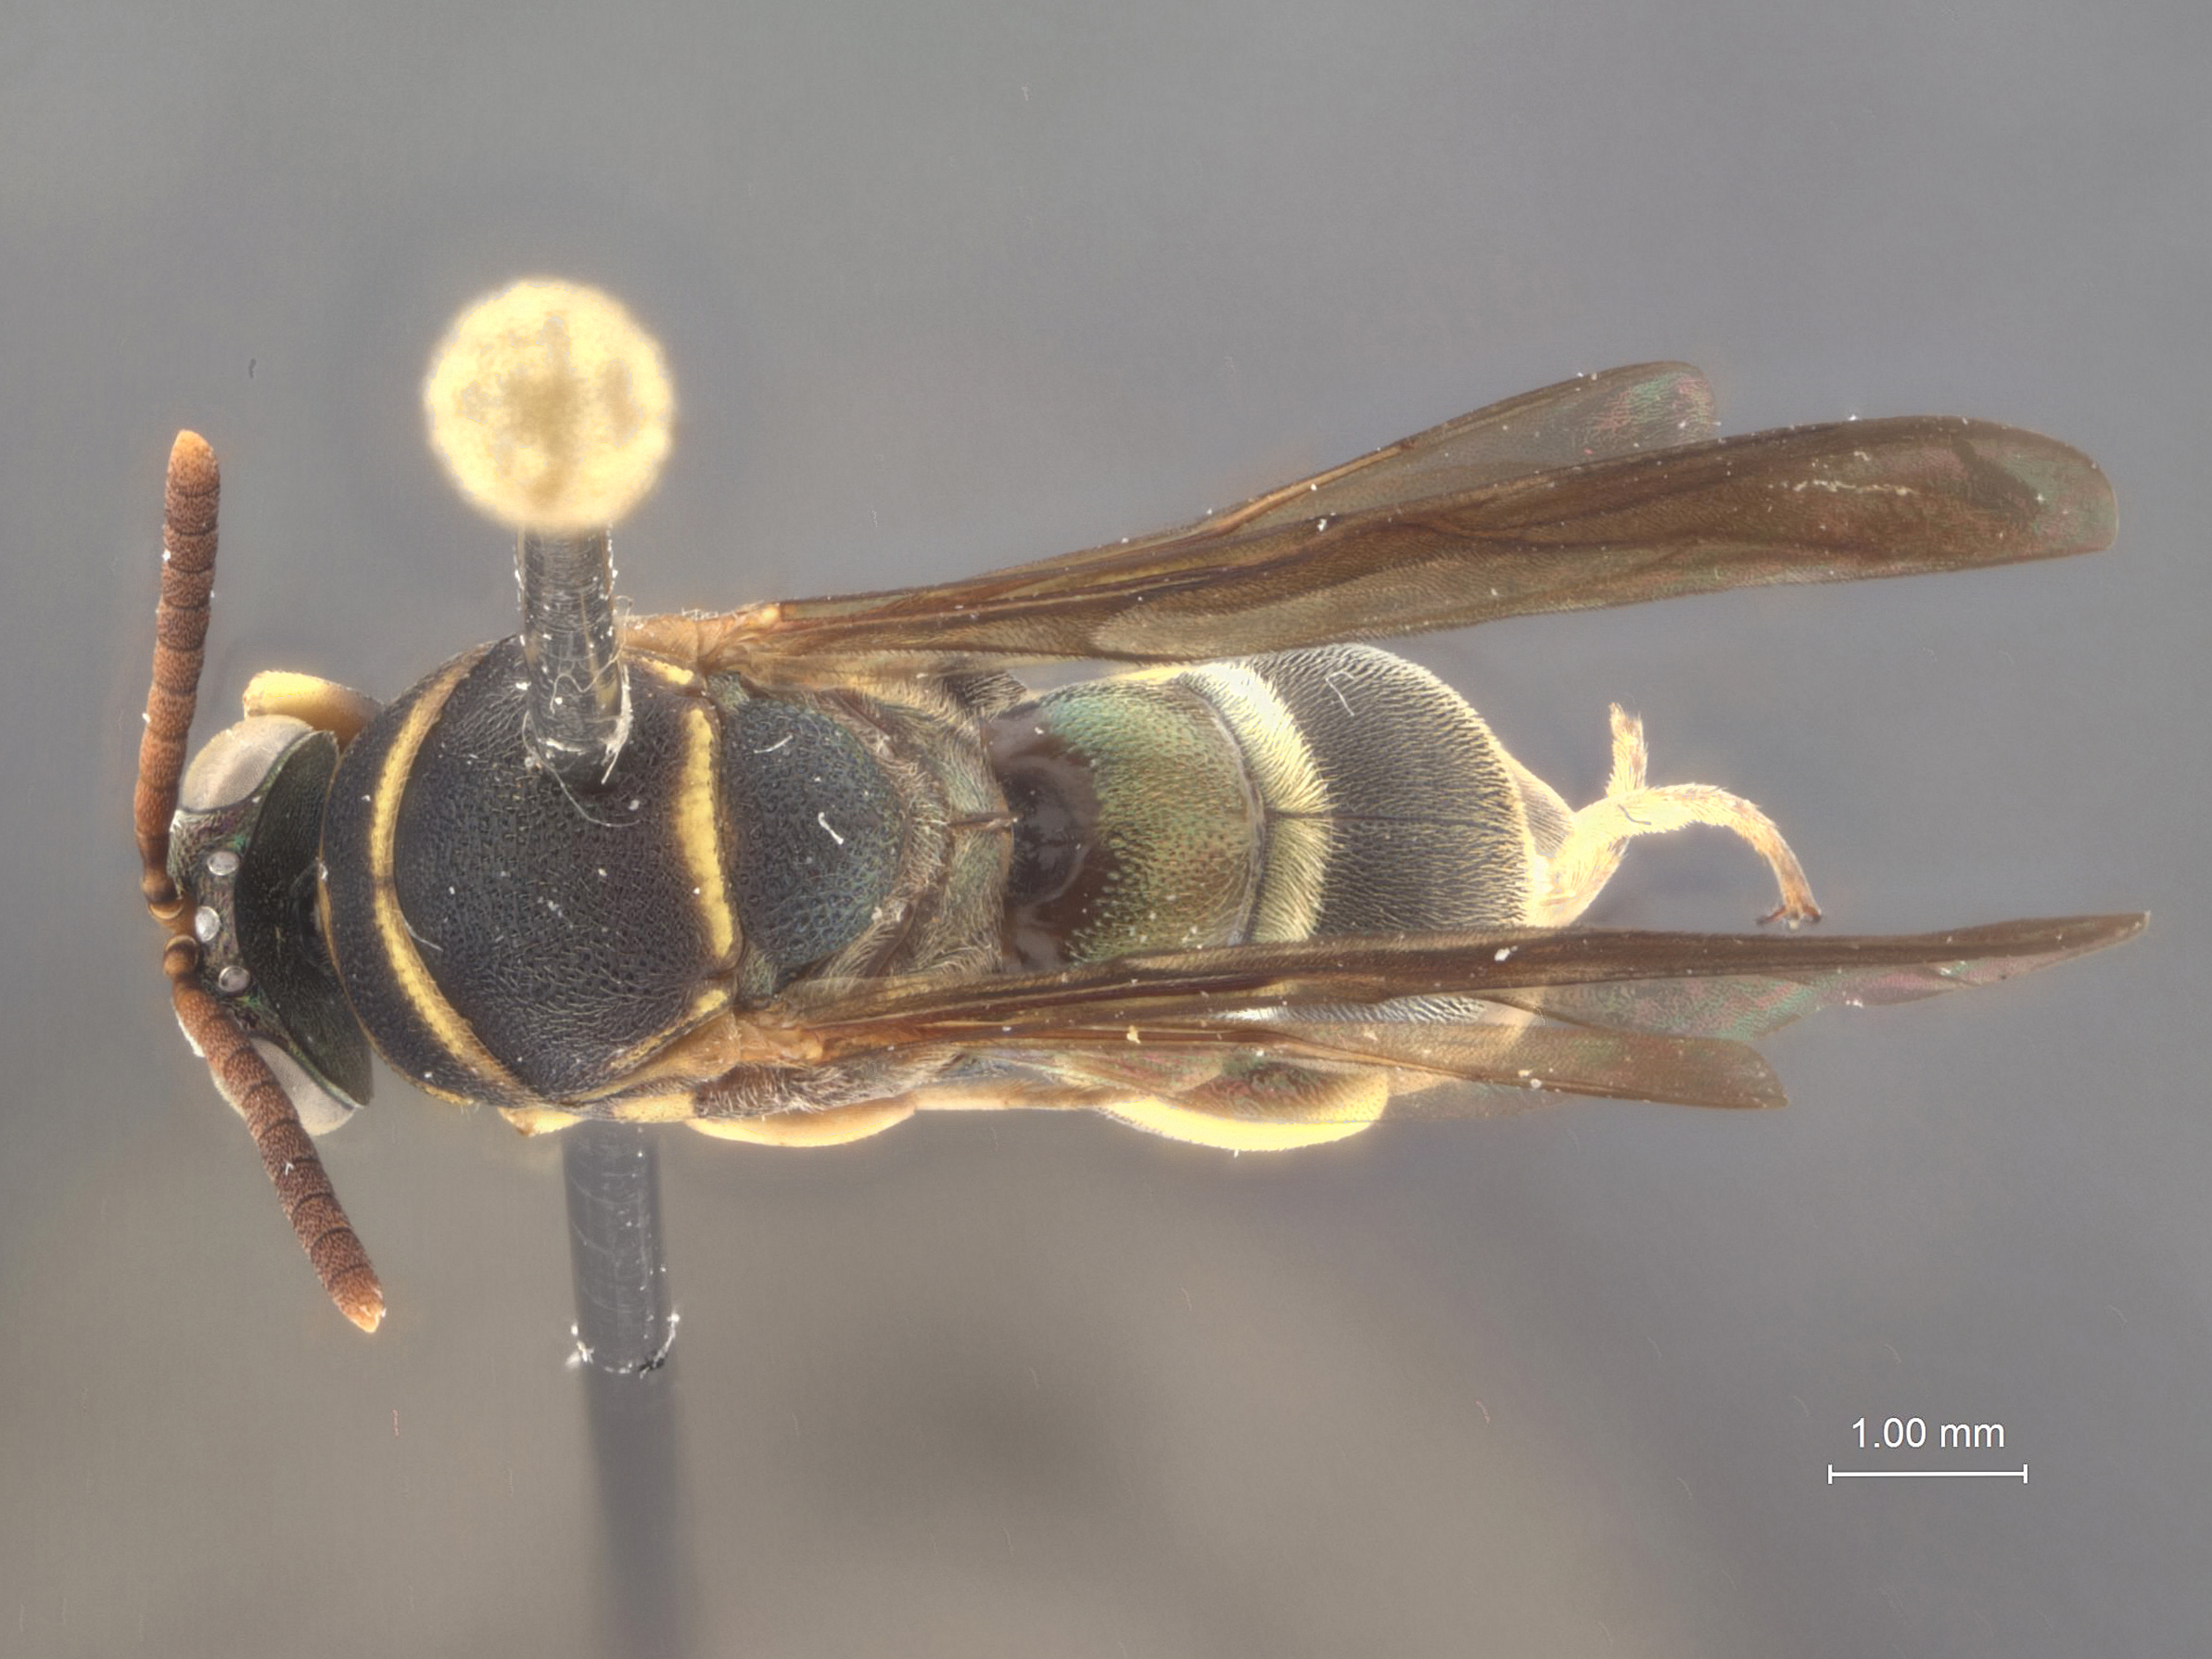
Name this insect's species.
Leucospis pinna
